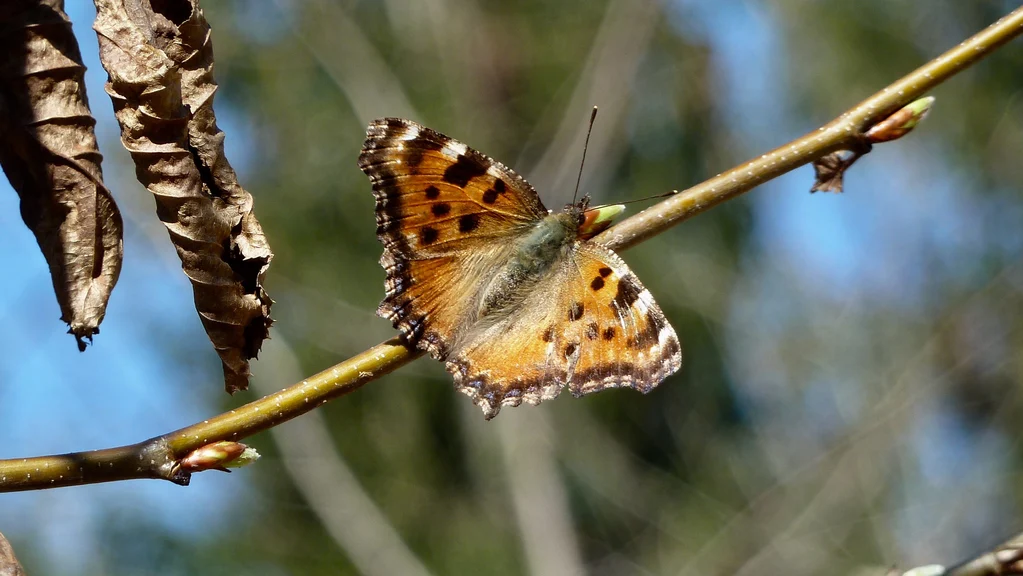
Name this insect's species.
Nymphalis polychloros
